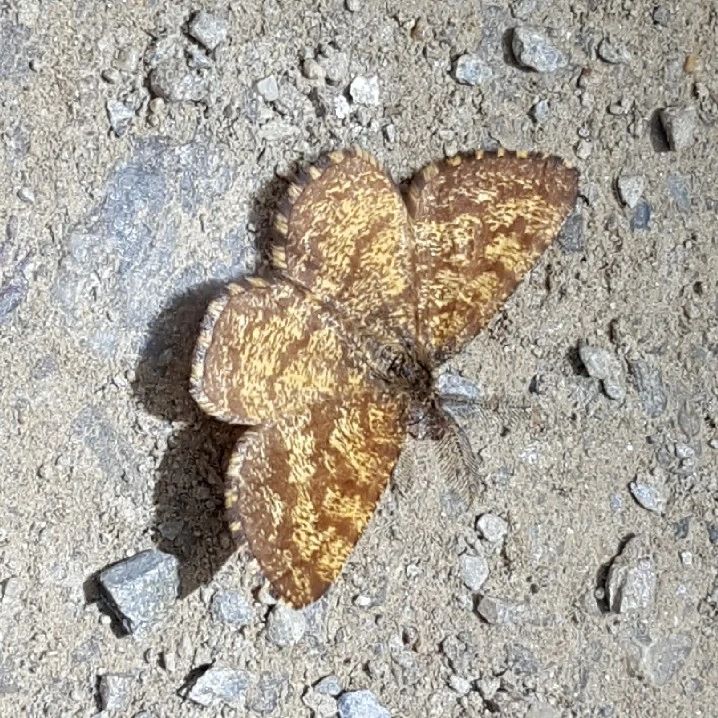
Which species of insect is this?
Ematurga atomaria
